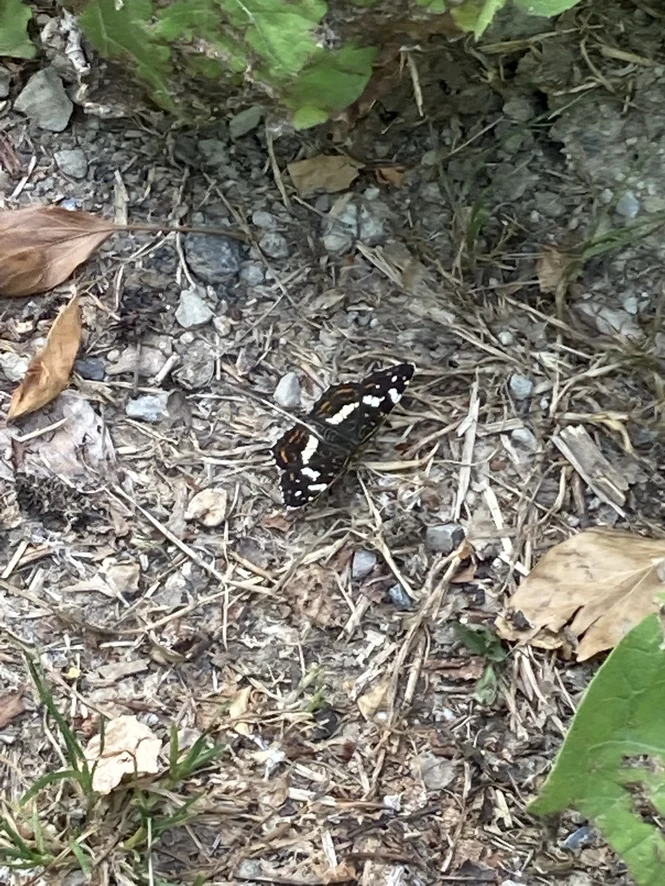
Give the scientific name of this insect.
Araschnia levana
